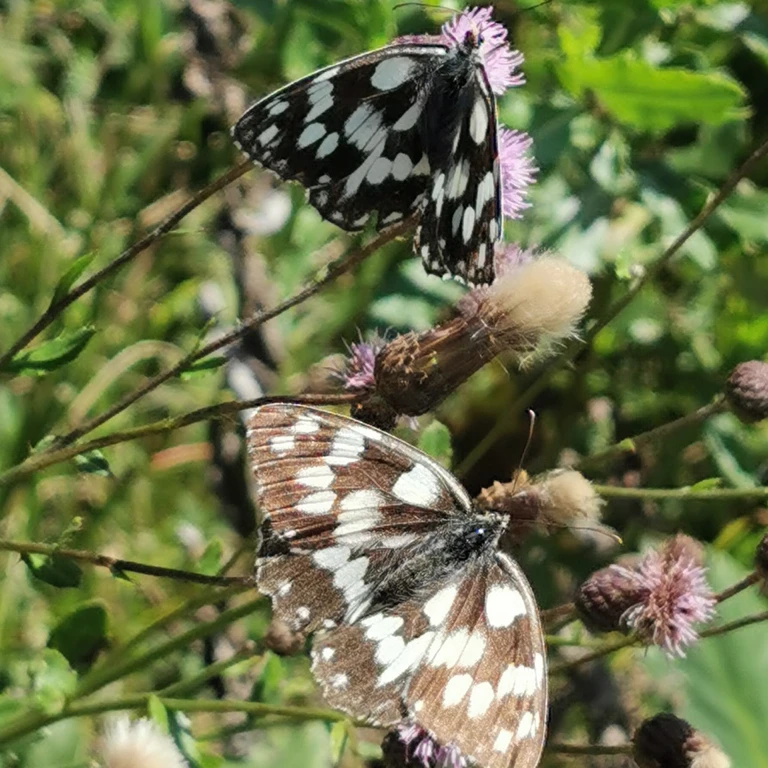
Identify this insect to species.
Melanargia galathea
